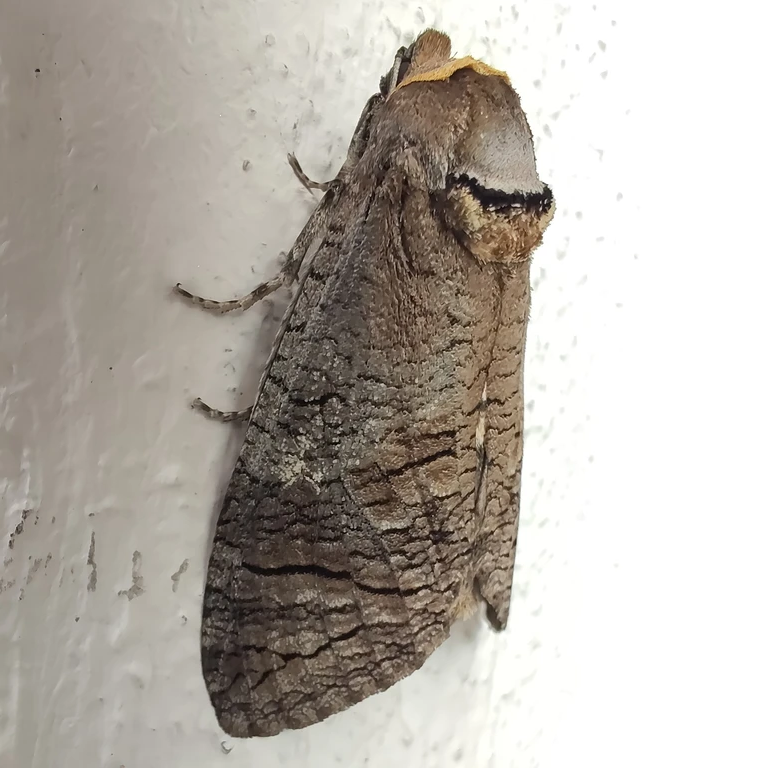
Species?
Cossus cossus
